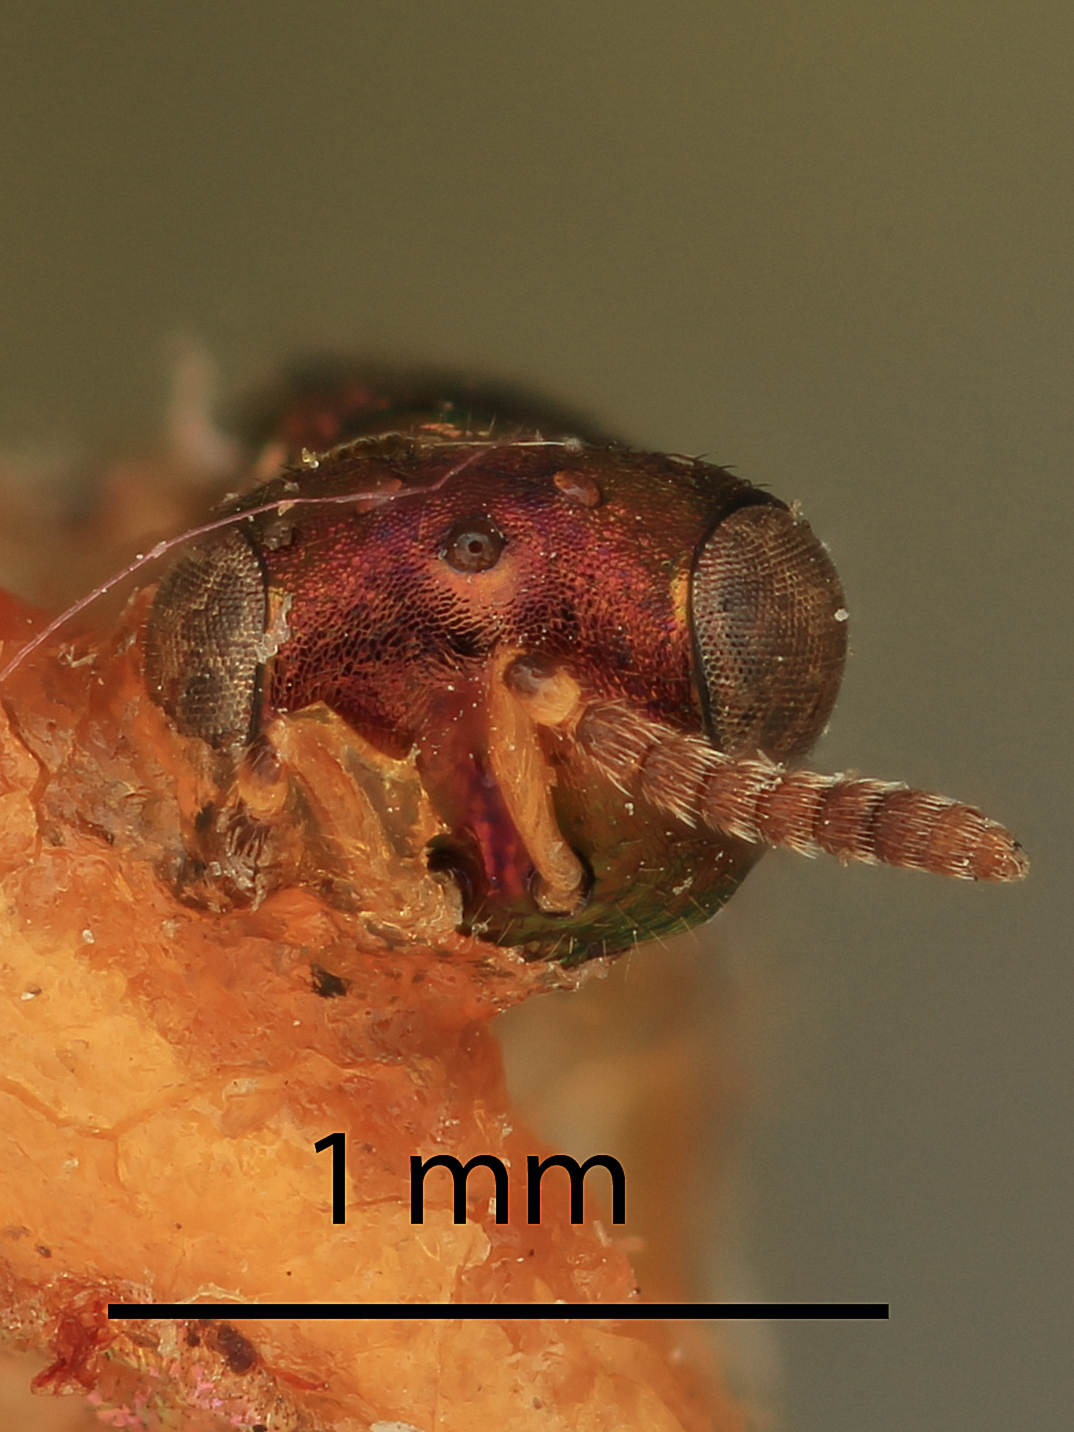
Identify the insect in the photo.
Miscogaster anbormicolor
